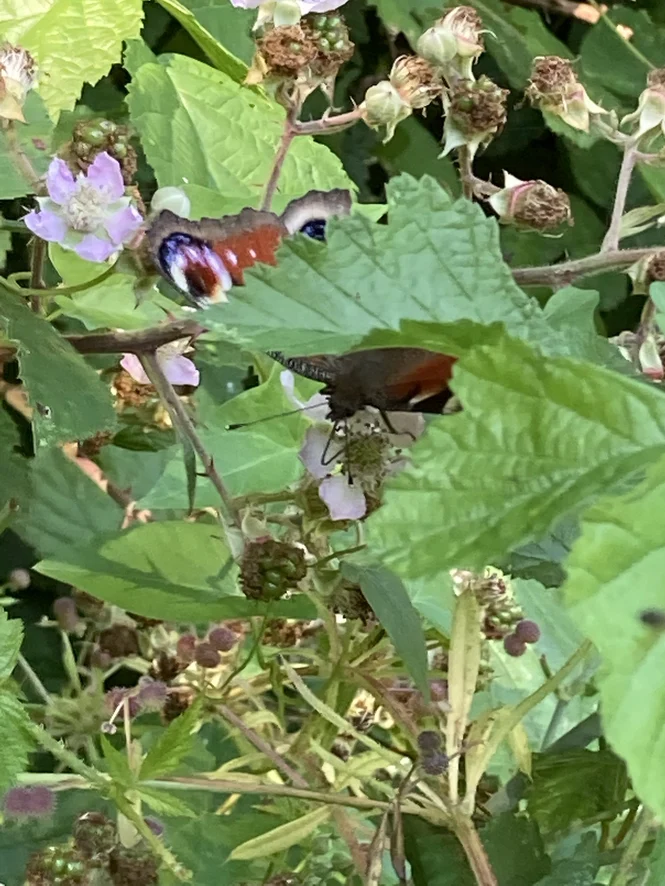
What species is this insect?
Aglais io
